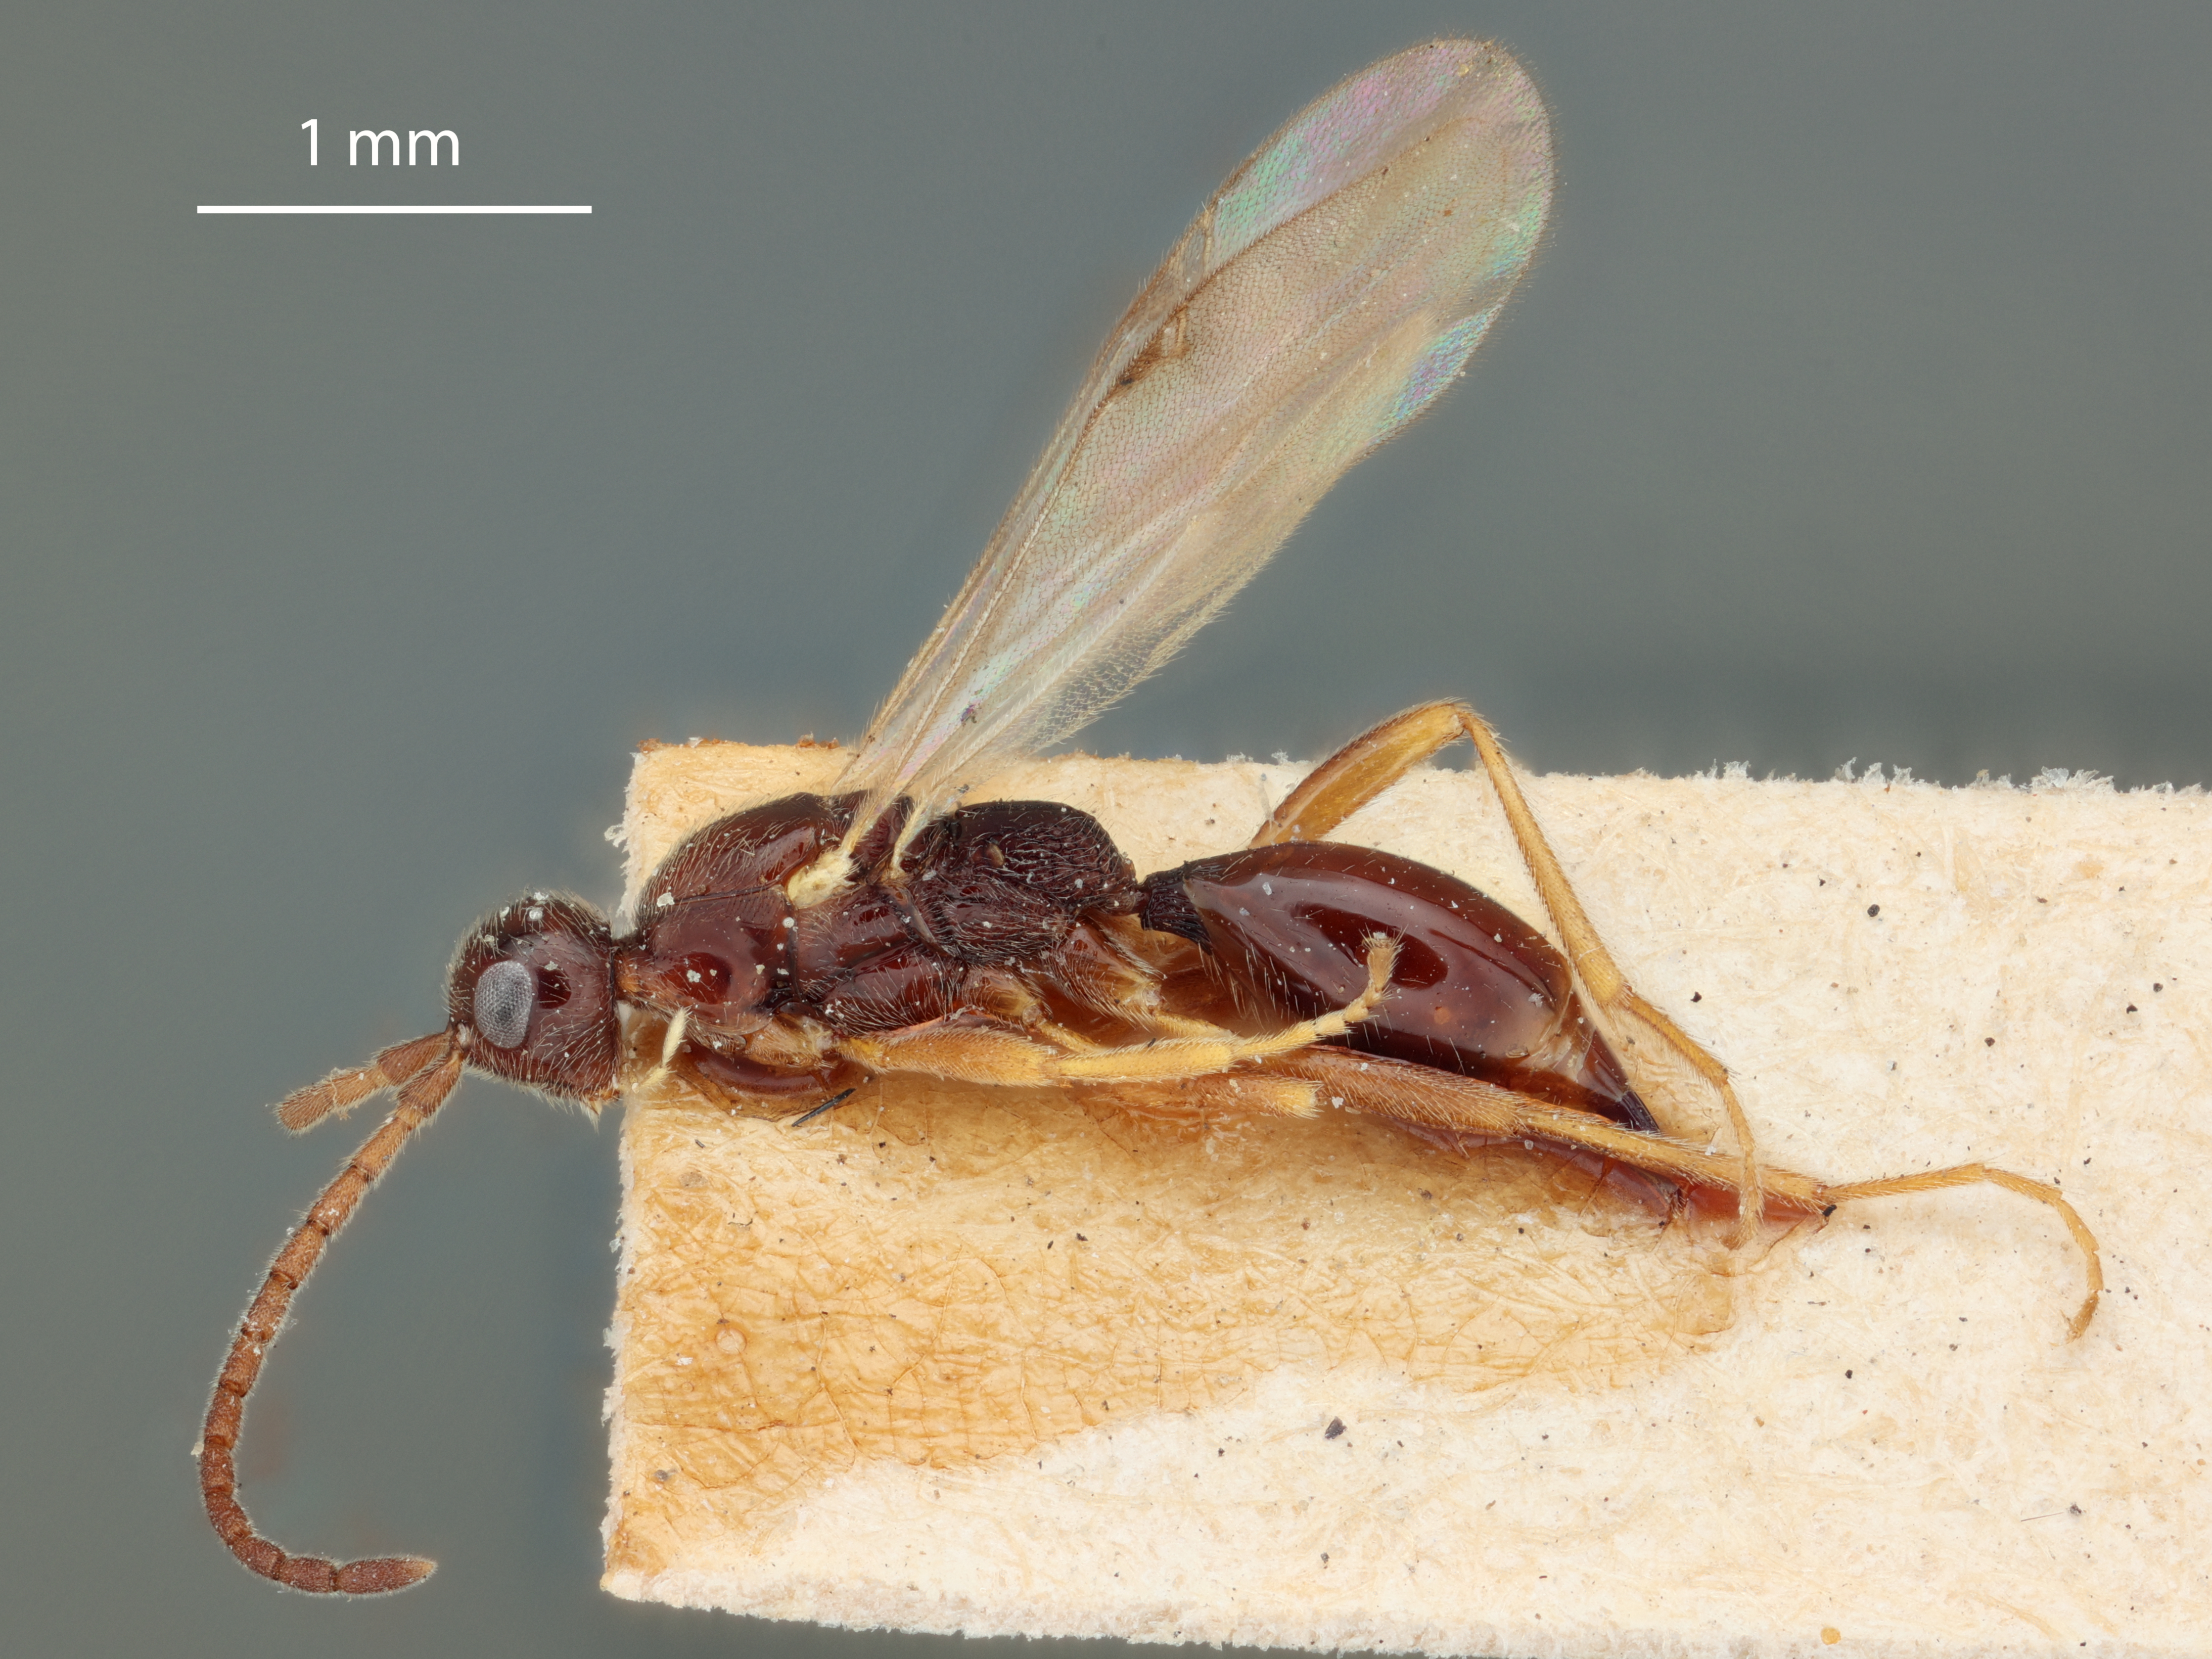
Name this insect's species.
Proctotrypes canadensis
